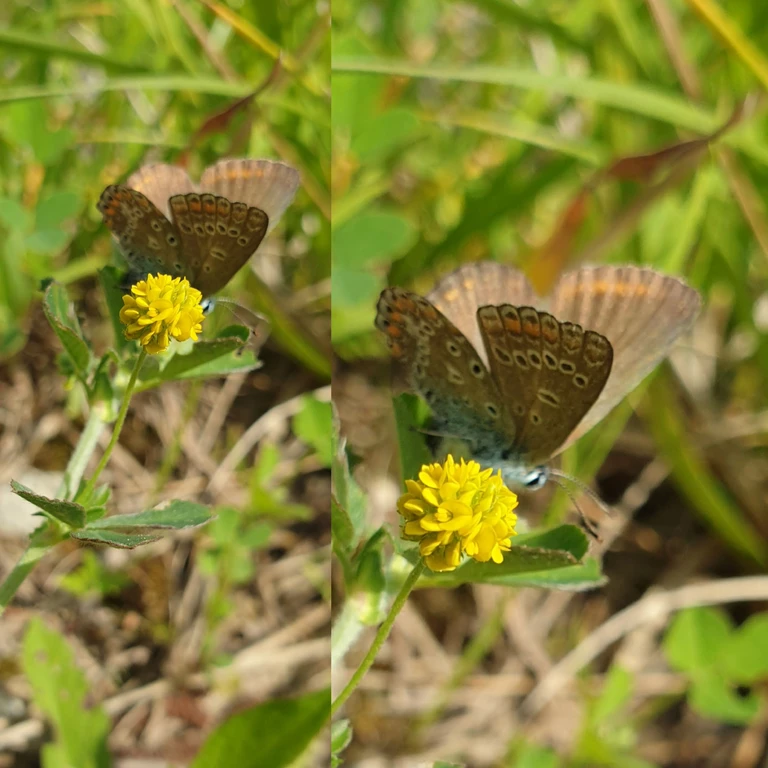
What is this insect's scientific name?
Polyommatus icarus
